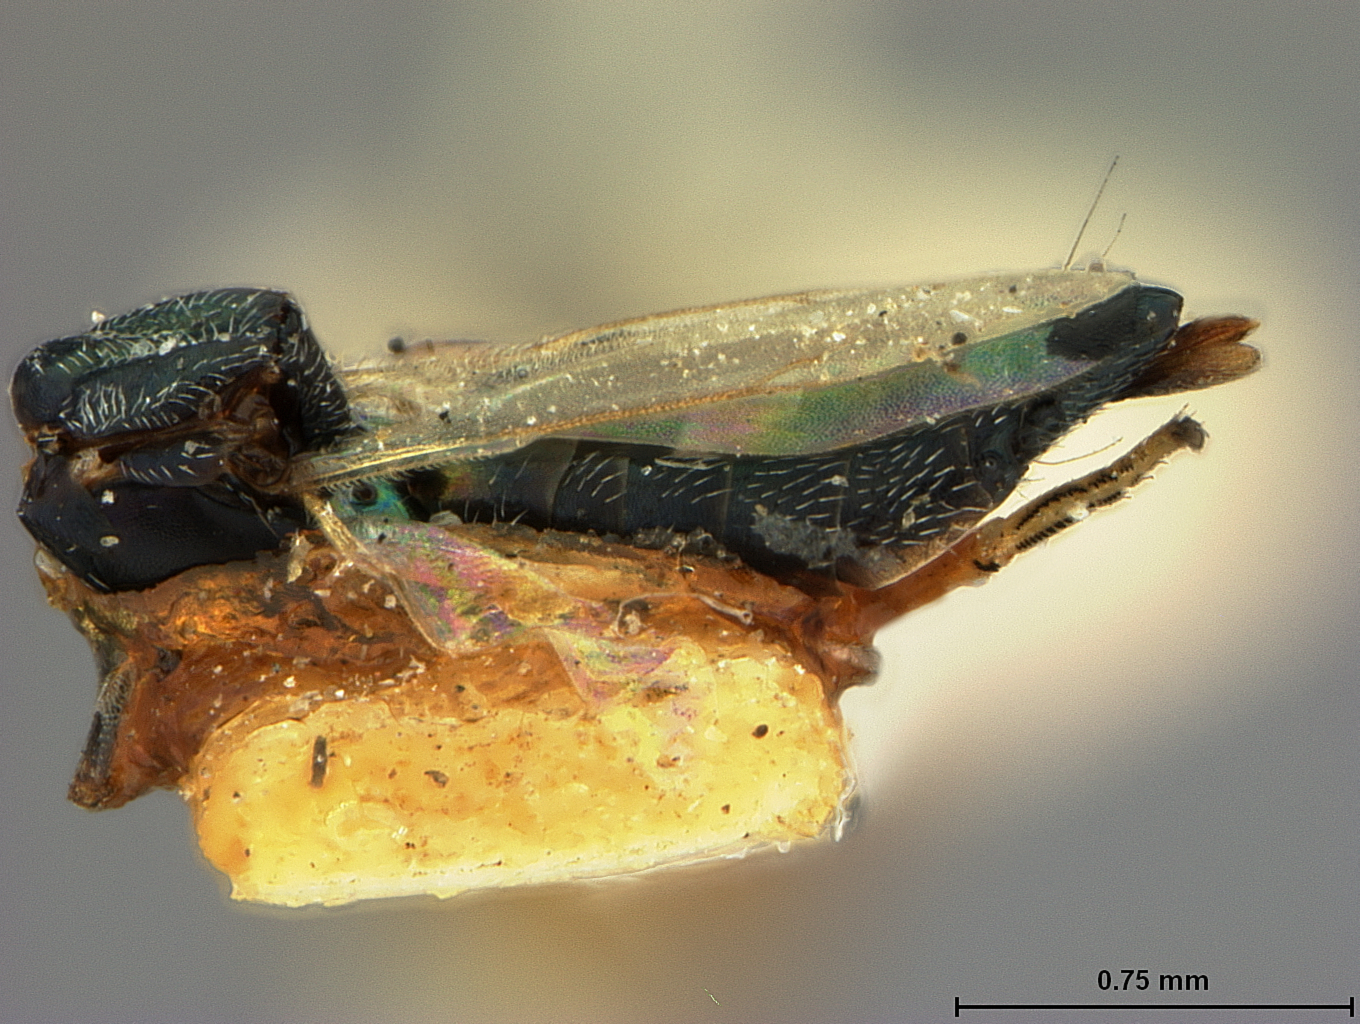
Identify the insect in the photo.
Eupelmus sphaericephalus
